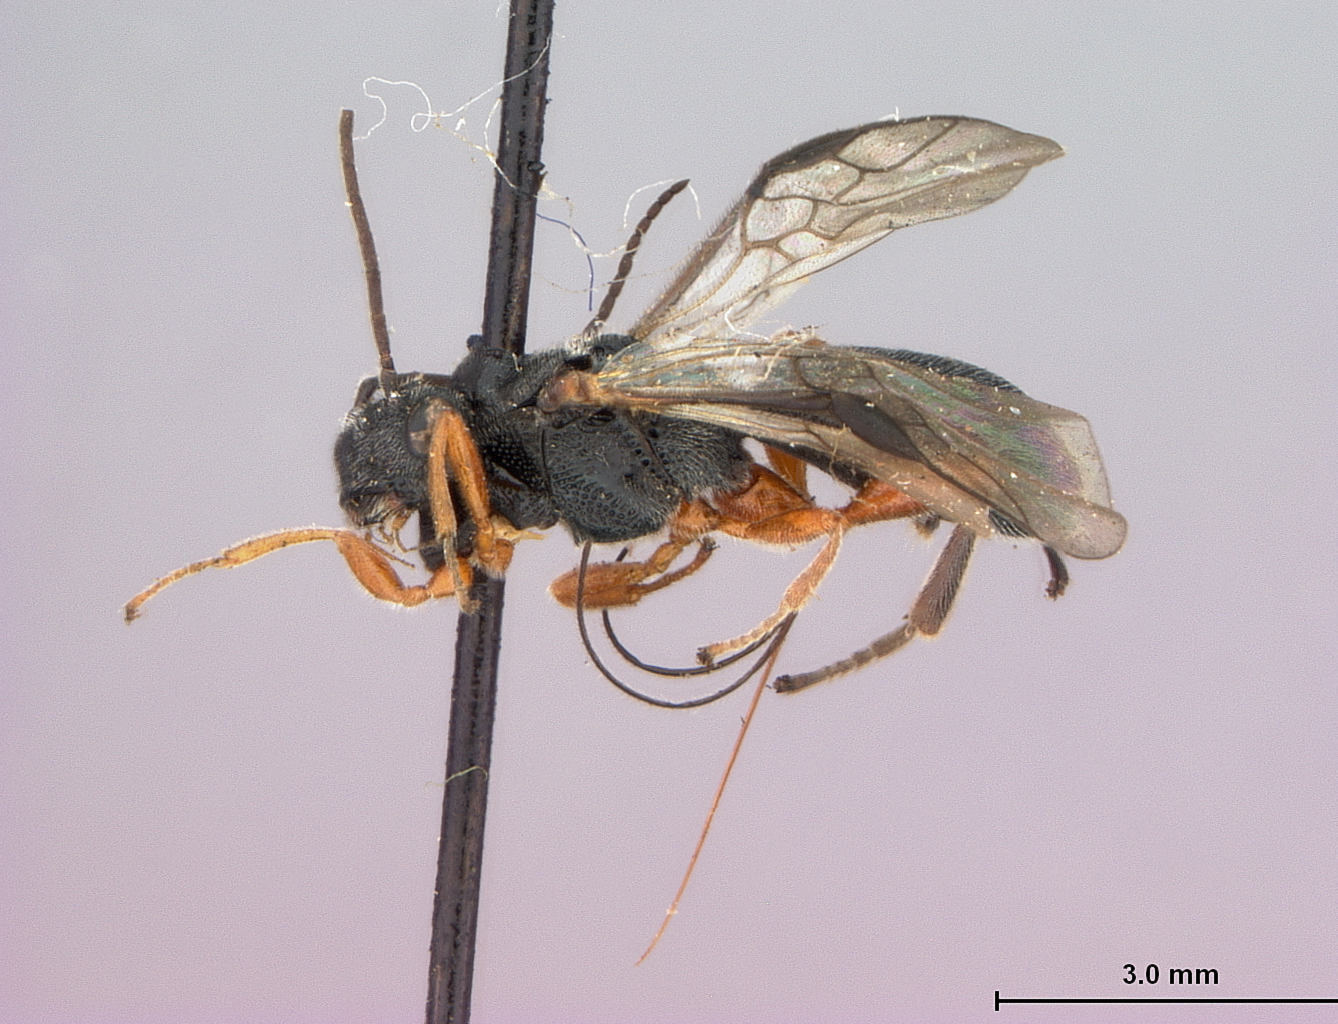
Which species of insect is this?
Urosigalphus barberi
